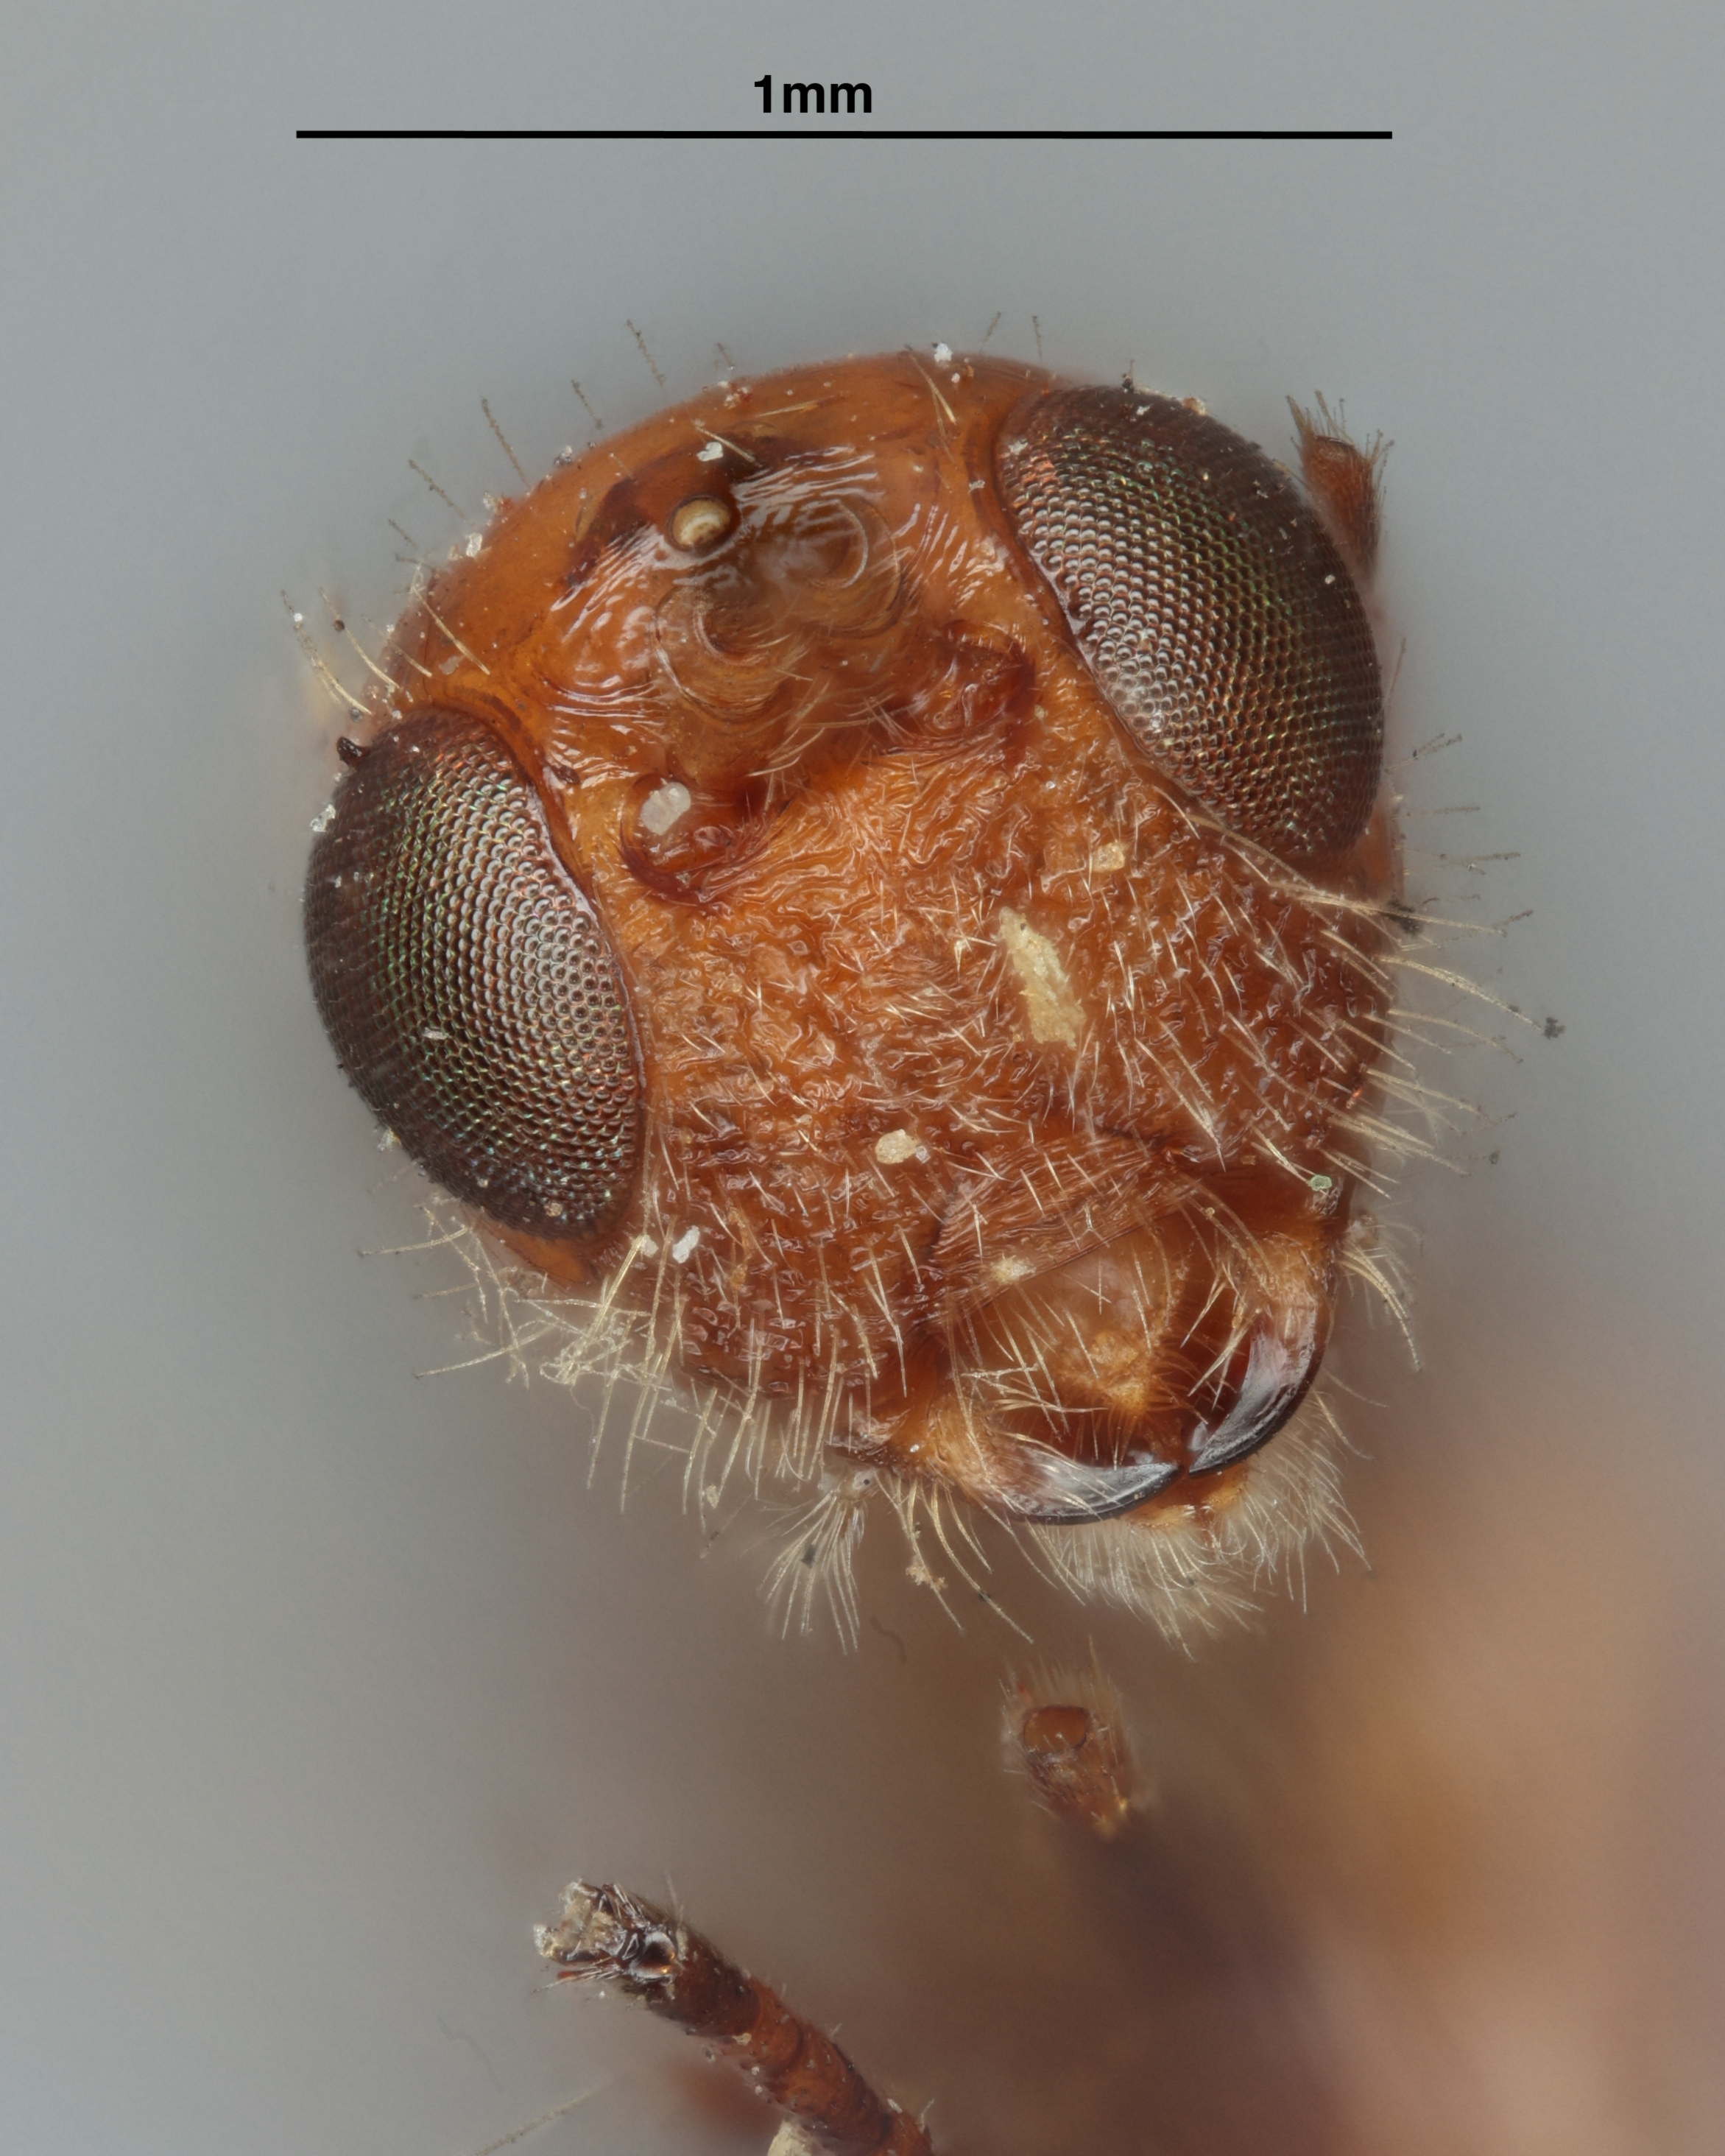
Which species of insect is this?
Spathius trolus
